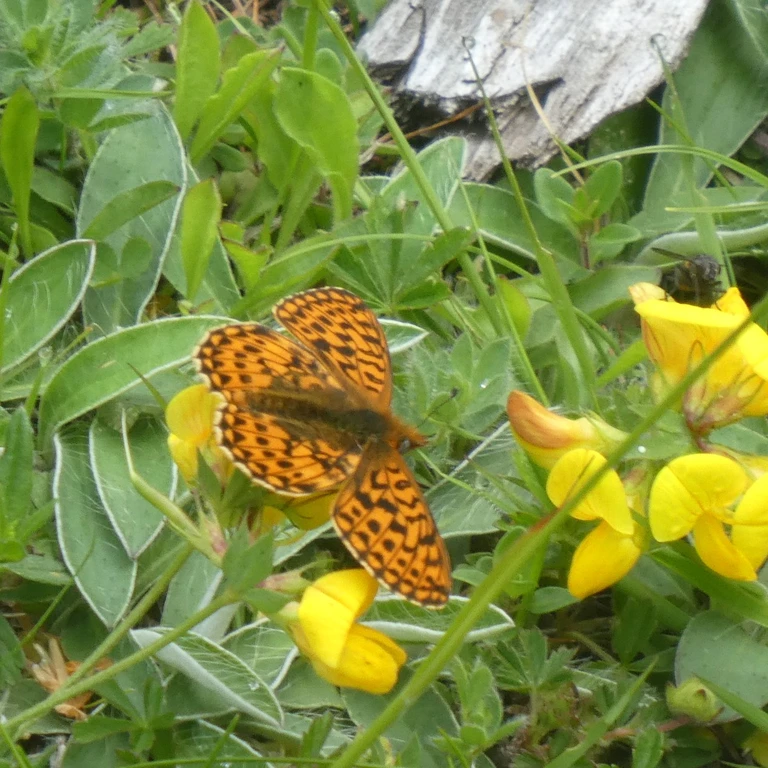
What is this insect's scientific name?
Boloria euphrosyne (also Clossiana euphrosyne)
